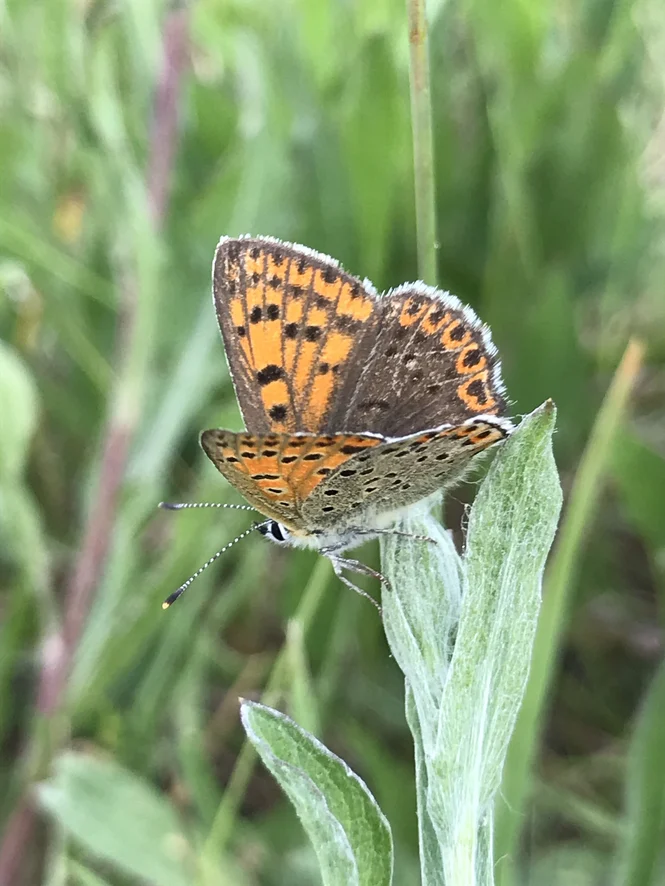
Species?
Lycaena tityrus (also Loweia tityrus)
